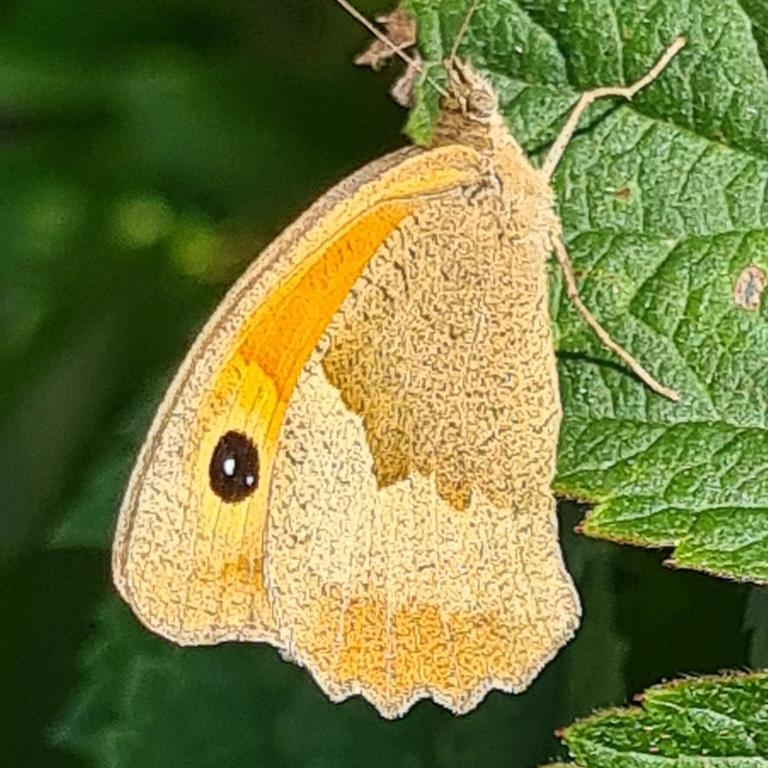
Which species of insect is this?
Maniola jurtina
